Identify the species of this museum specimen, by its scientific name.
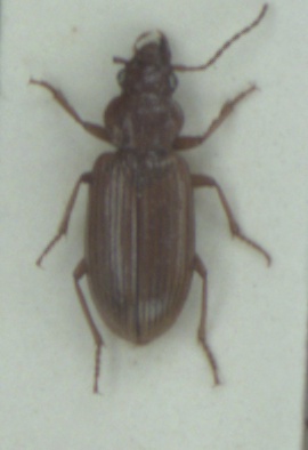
Dicheirotrichus gustavii
